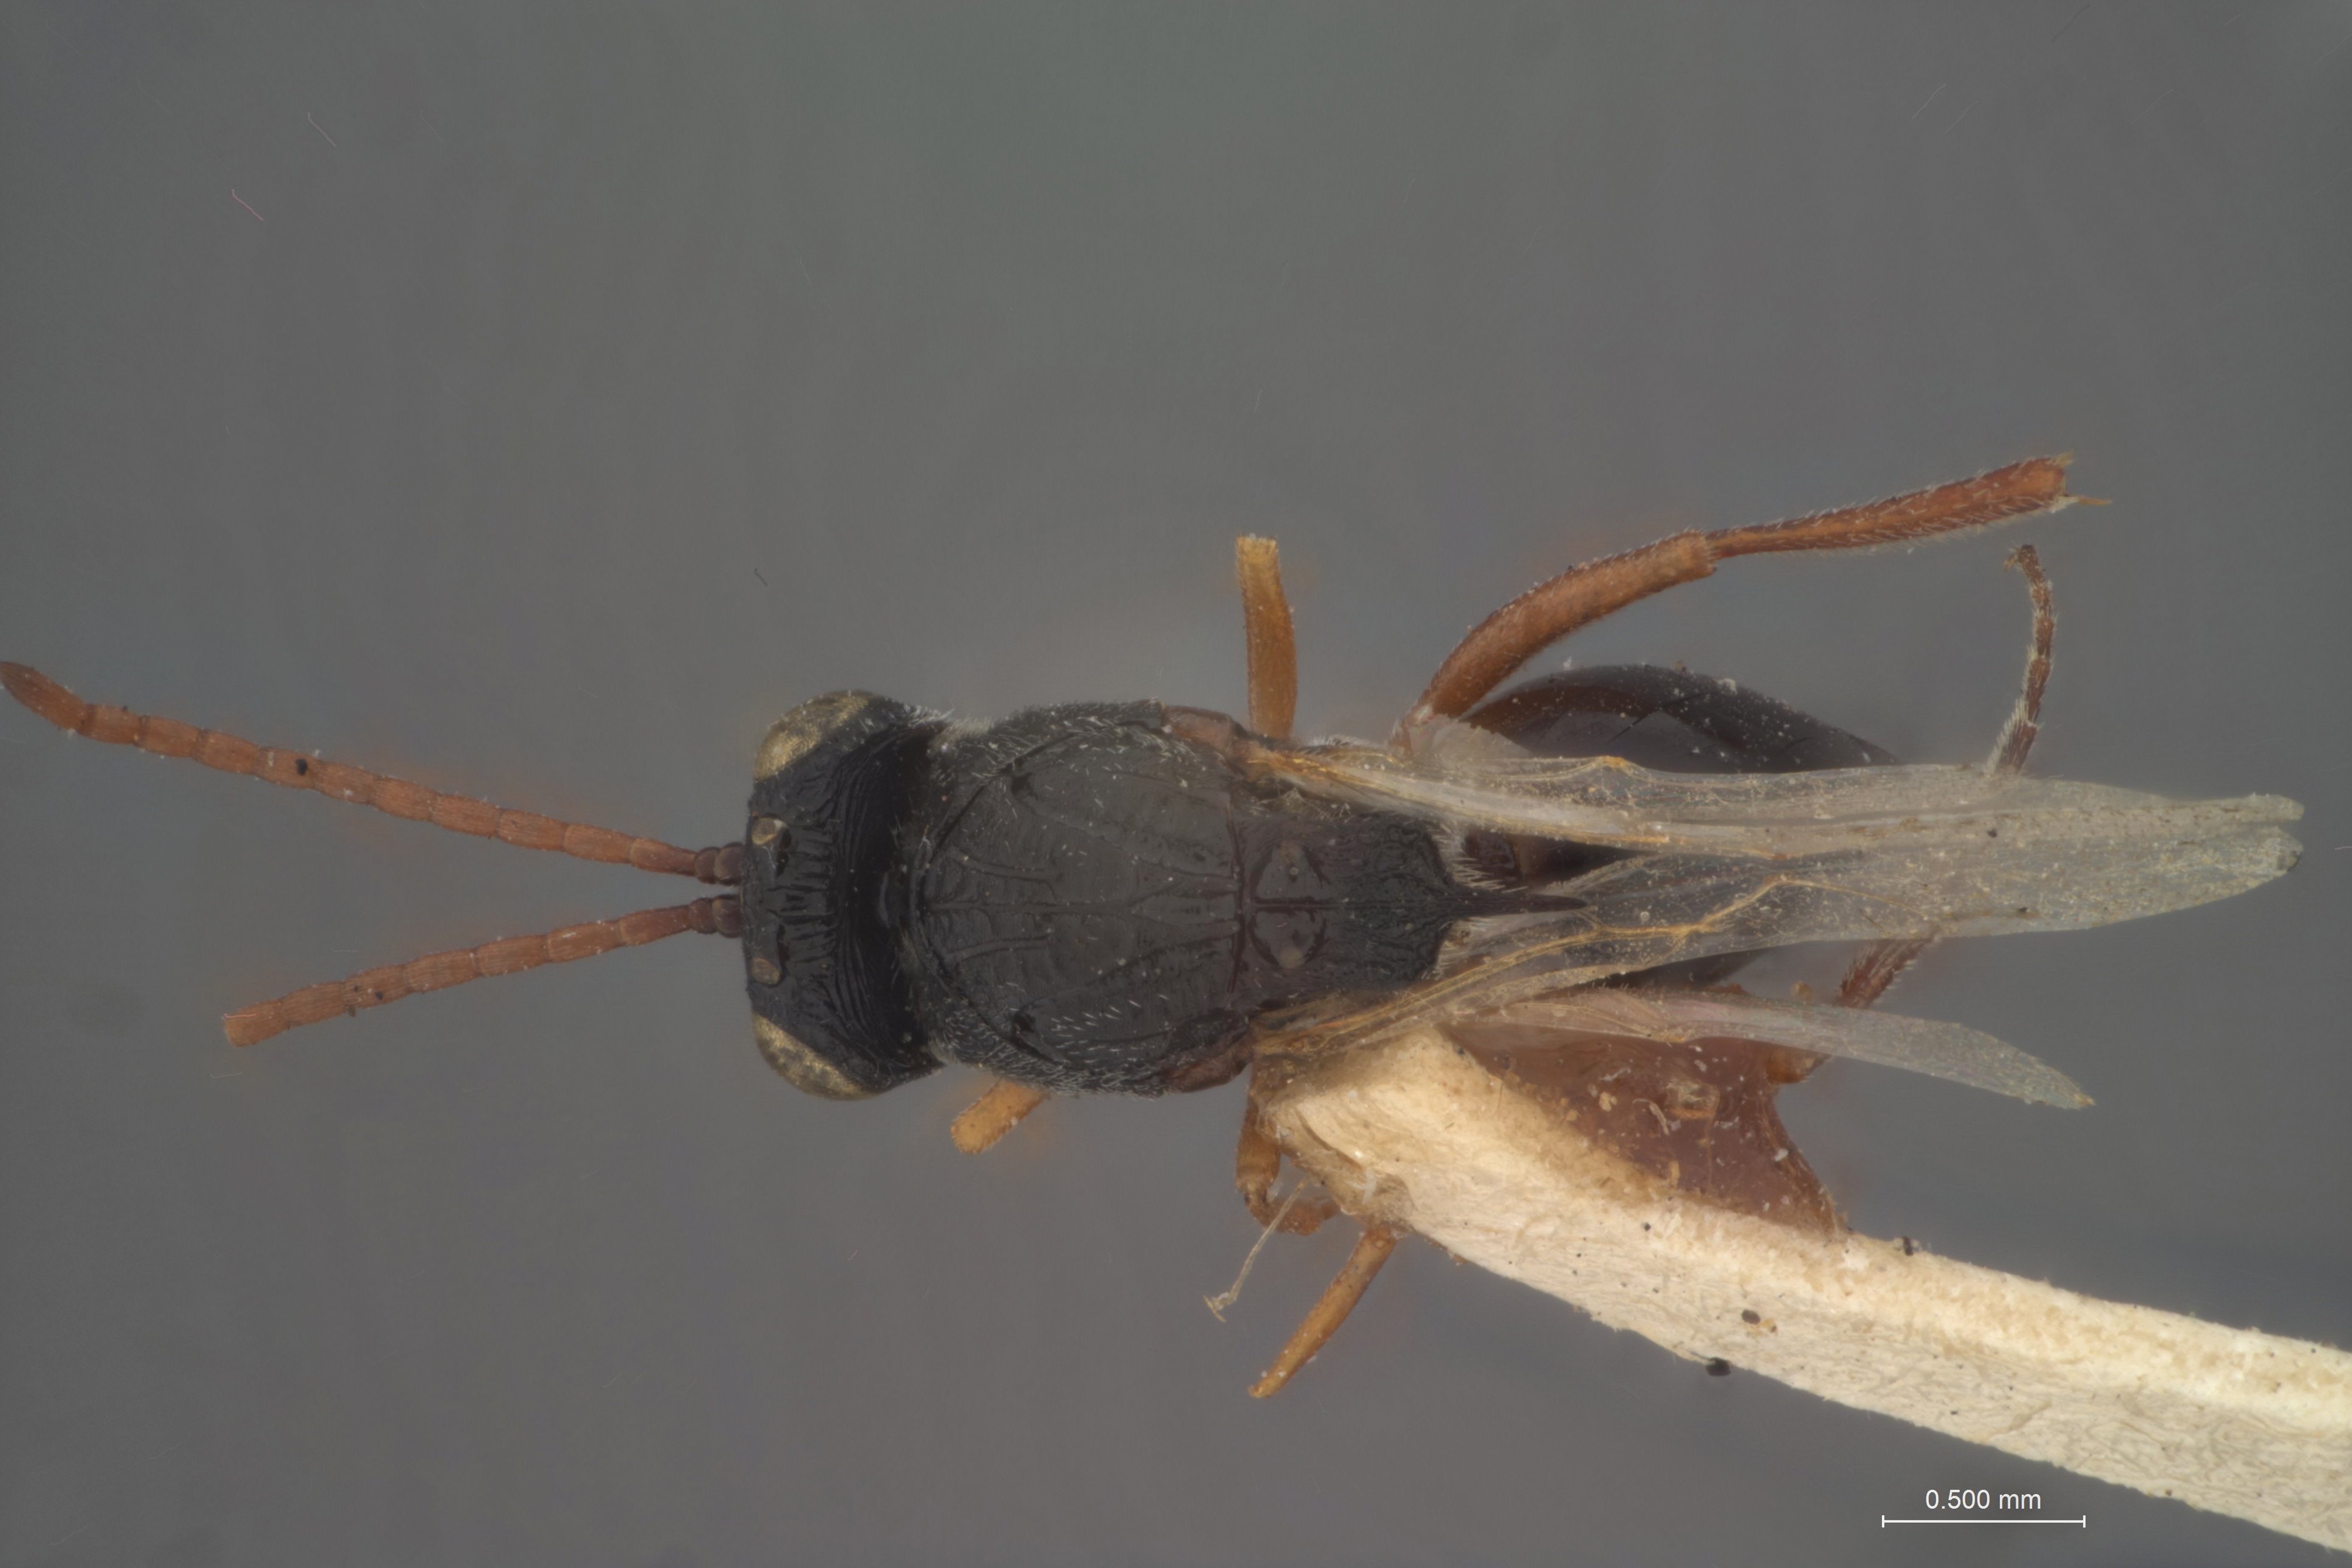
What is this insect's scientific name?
Aspicera albihirta
